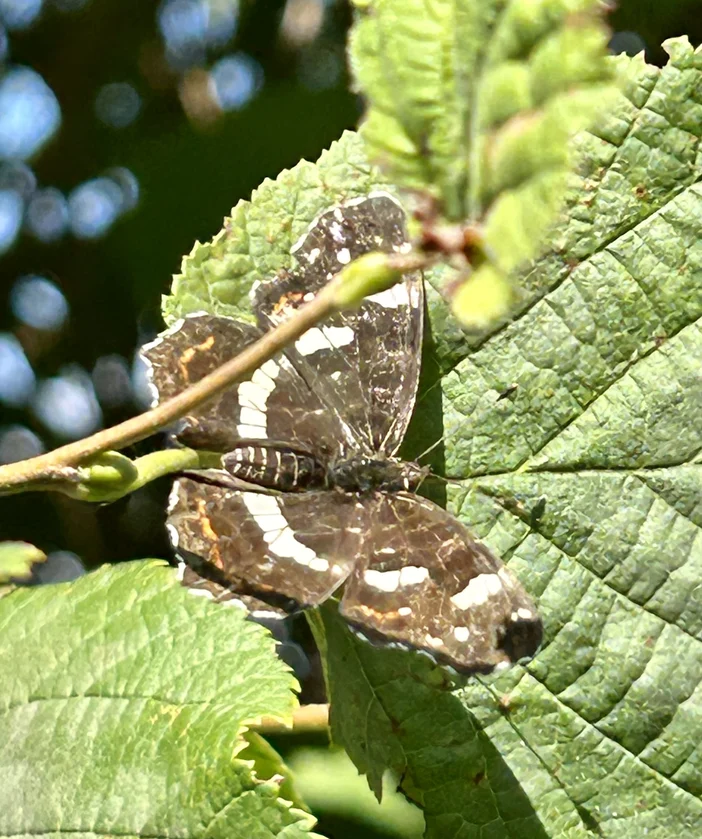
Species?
Araschnia levana
